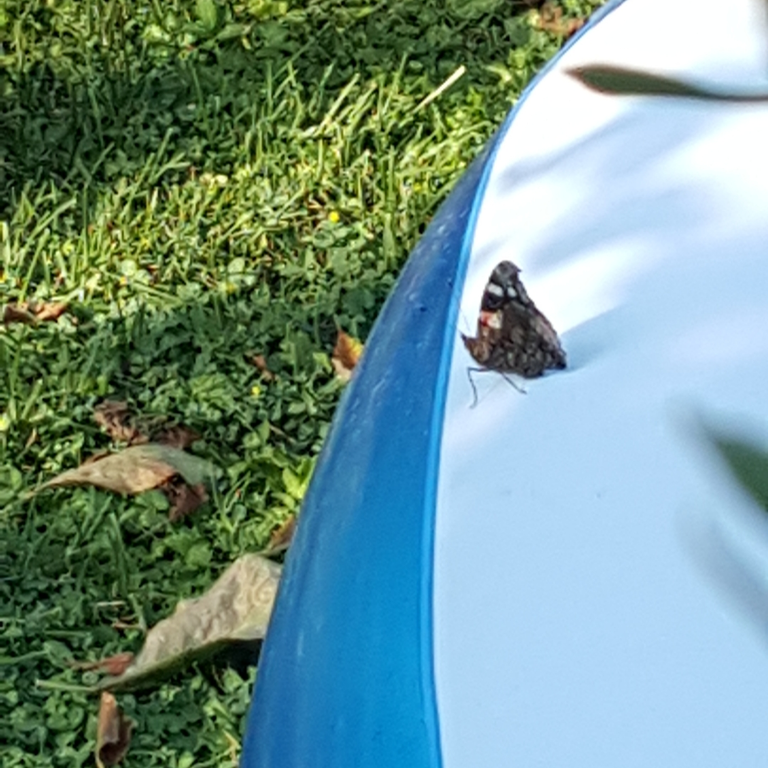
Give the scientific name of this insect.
Vanessa atalanta
